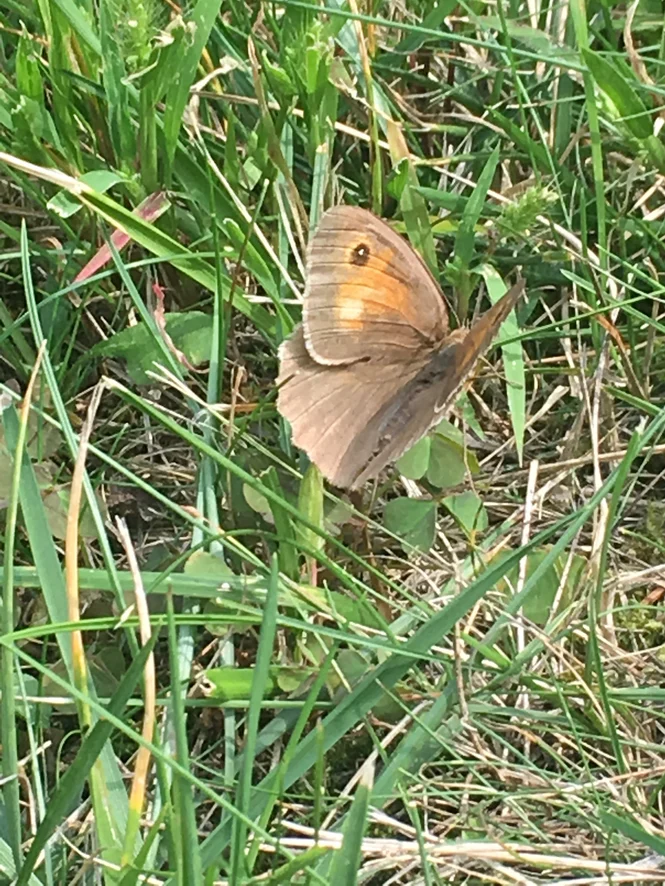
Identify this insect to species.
Maniola jurtina
